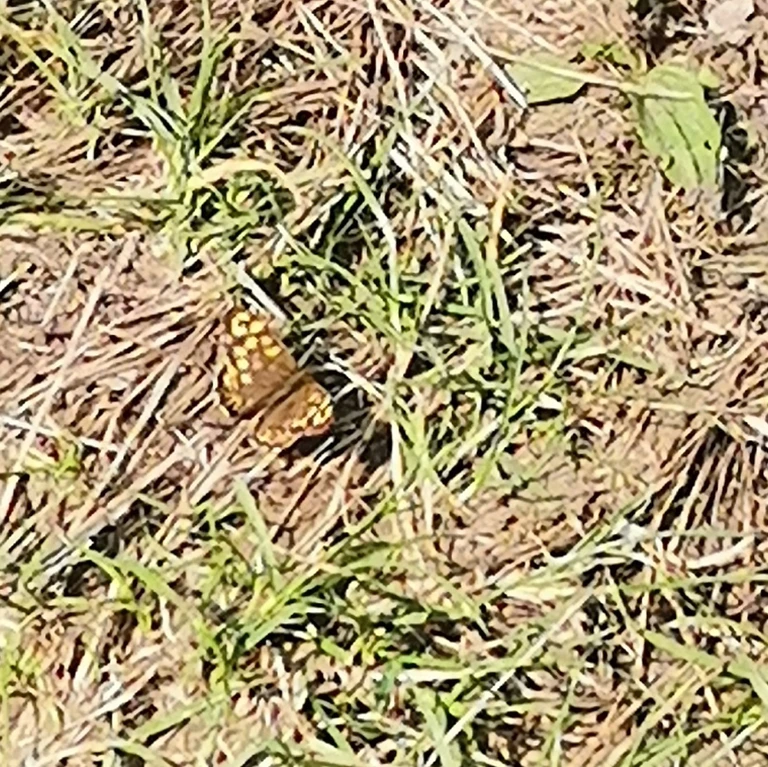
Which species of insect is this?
Pararge aegeria
